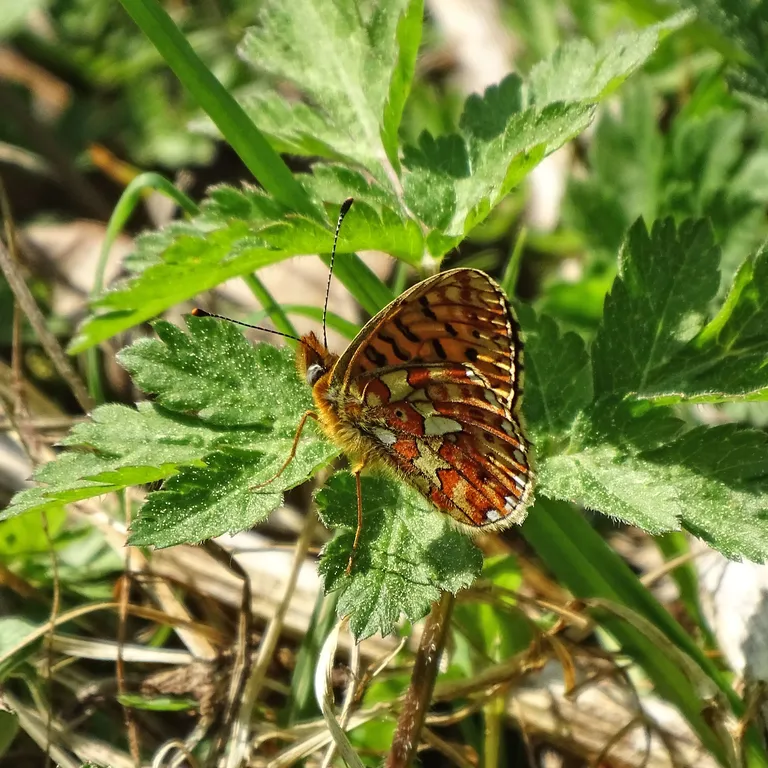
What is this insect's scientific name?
Boloria euphrosyne (also Clossiana euphrosyne)
